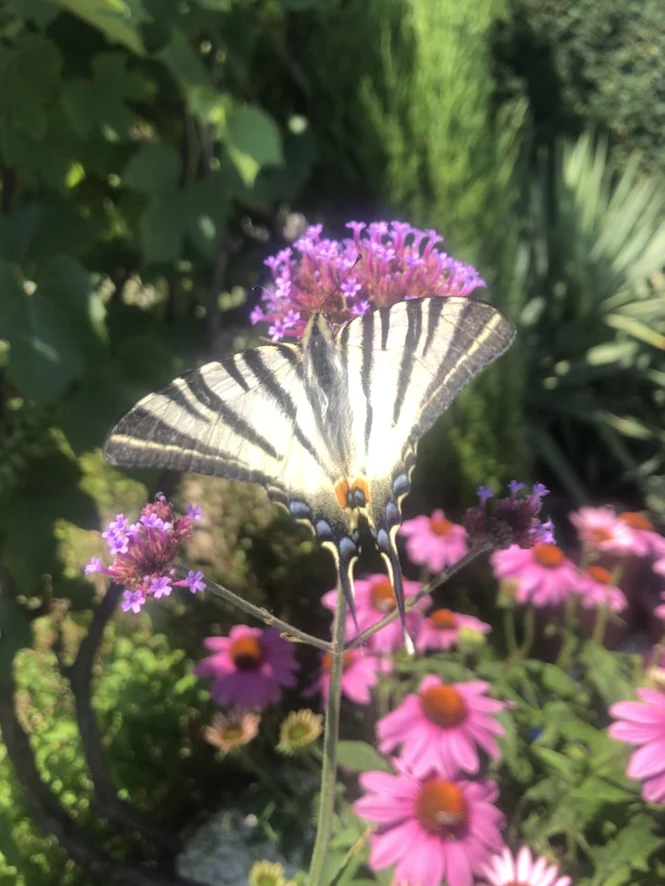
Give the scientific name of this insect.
Iphiclides podalirius
